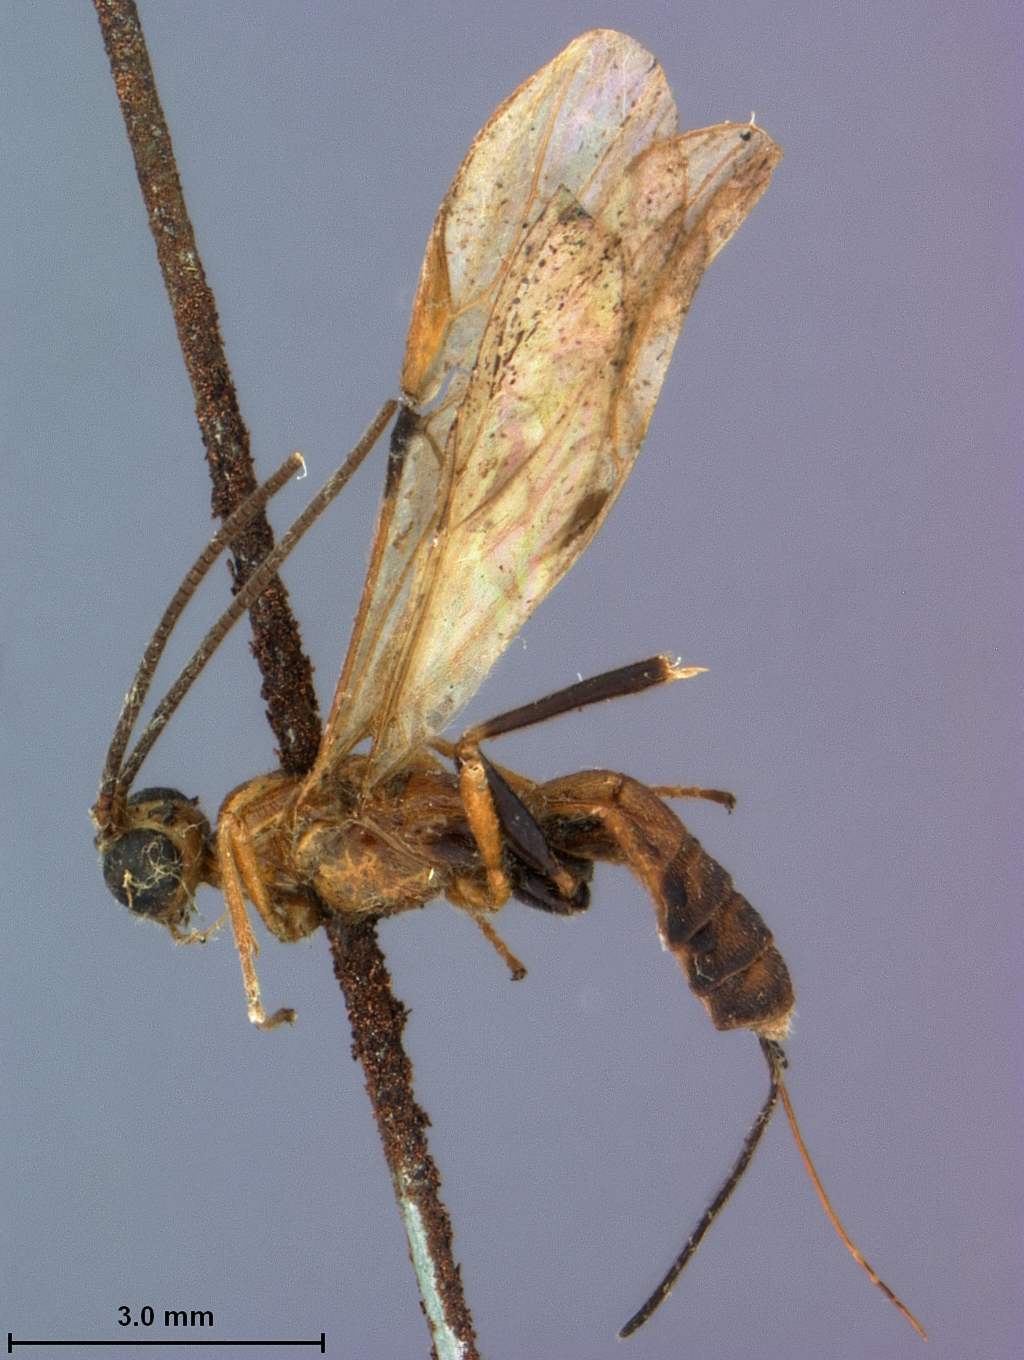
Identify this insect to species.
Aphrastobracon sinuatus
